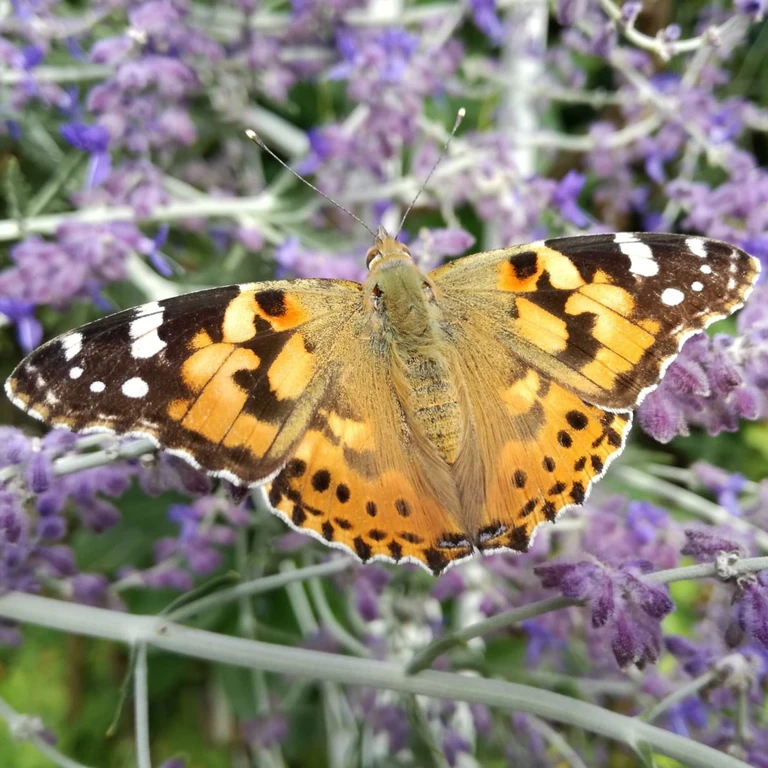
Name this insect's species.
Vanessa cardui
